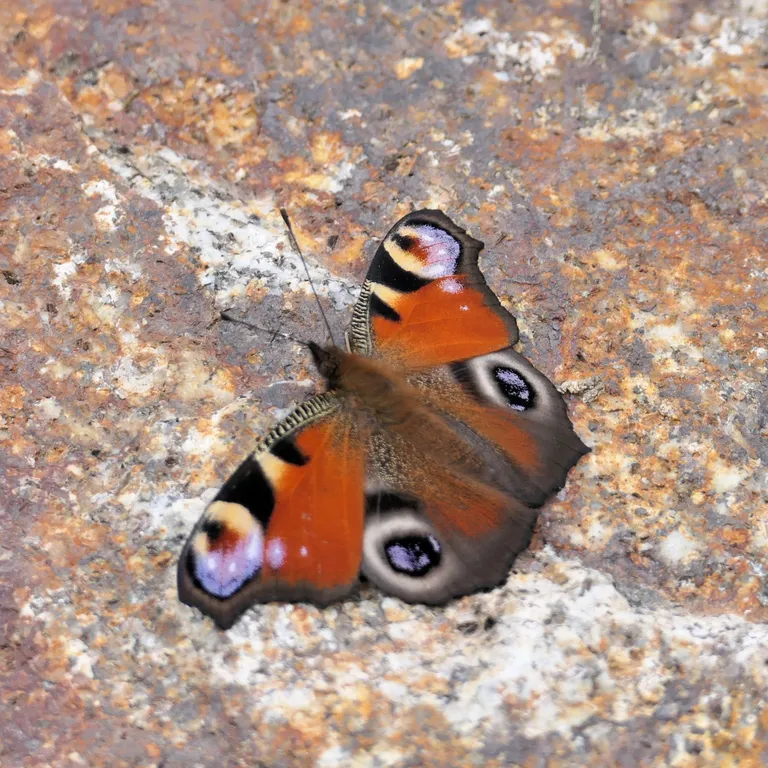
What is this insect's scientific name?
Aglais io
